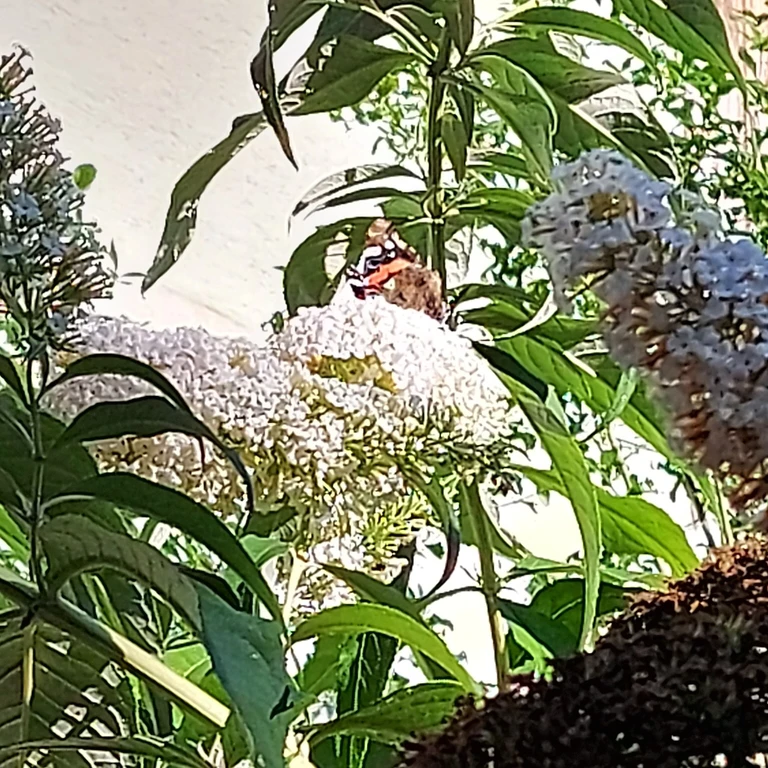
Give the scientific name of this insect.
Vanessa atalanta
